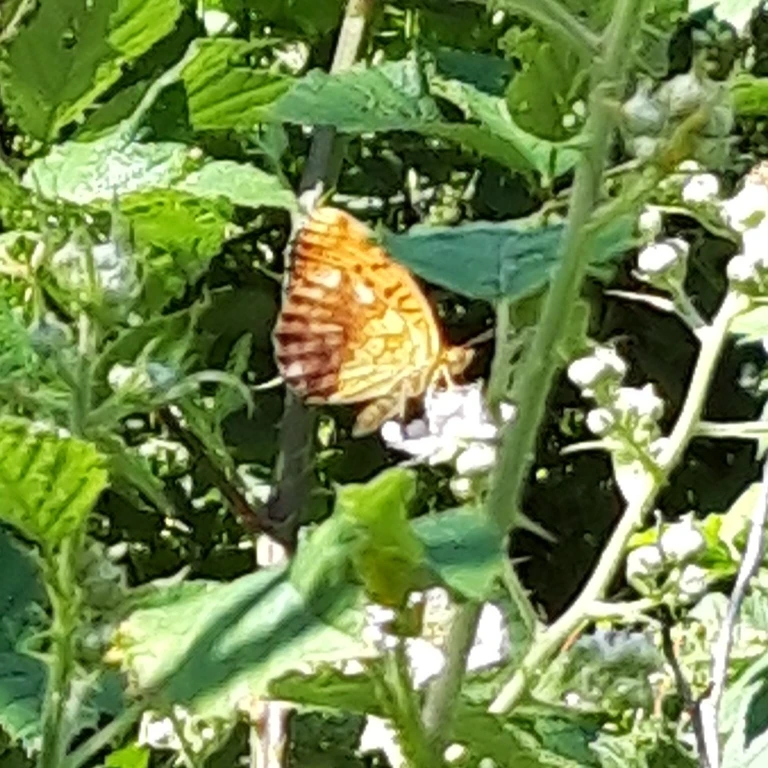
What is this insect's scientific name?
Brenthis daphne
